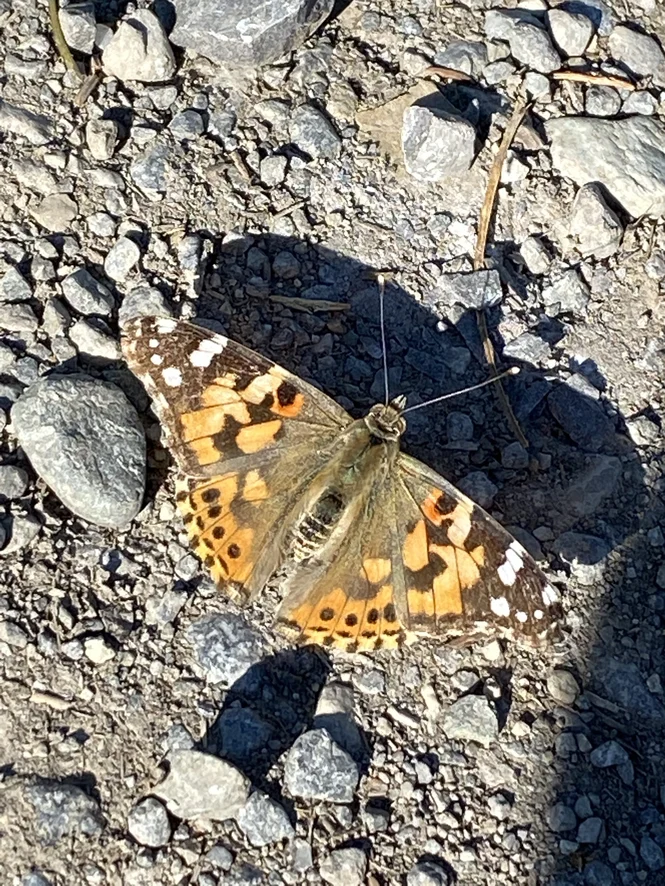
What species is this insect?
Vanessa cardui
